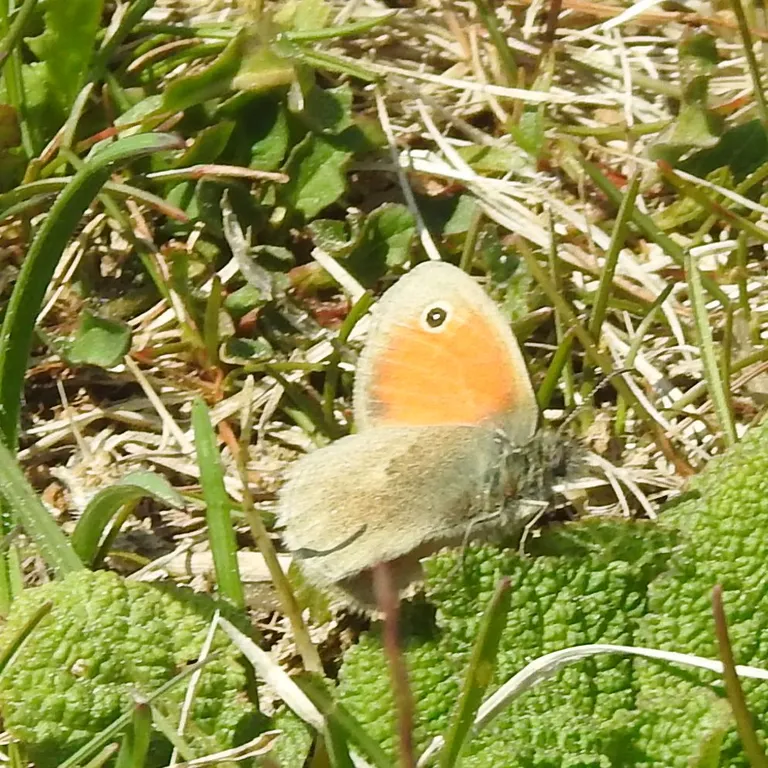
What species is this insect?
Coenonympha pamphilus
